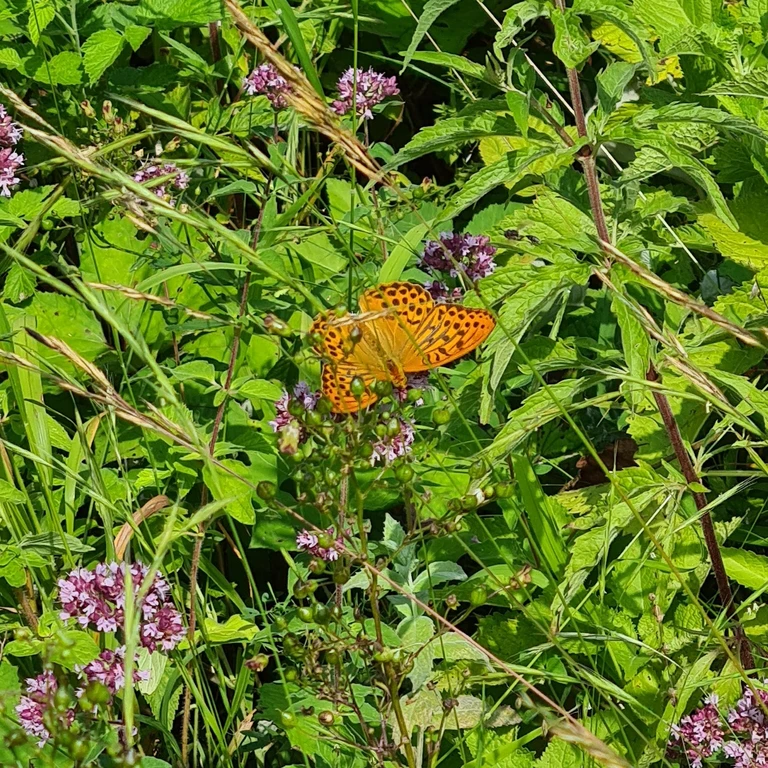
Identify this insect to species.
Argynnis paphia
